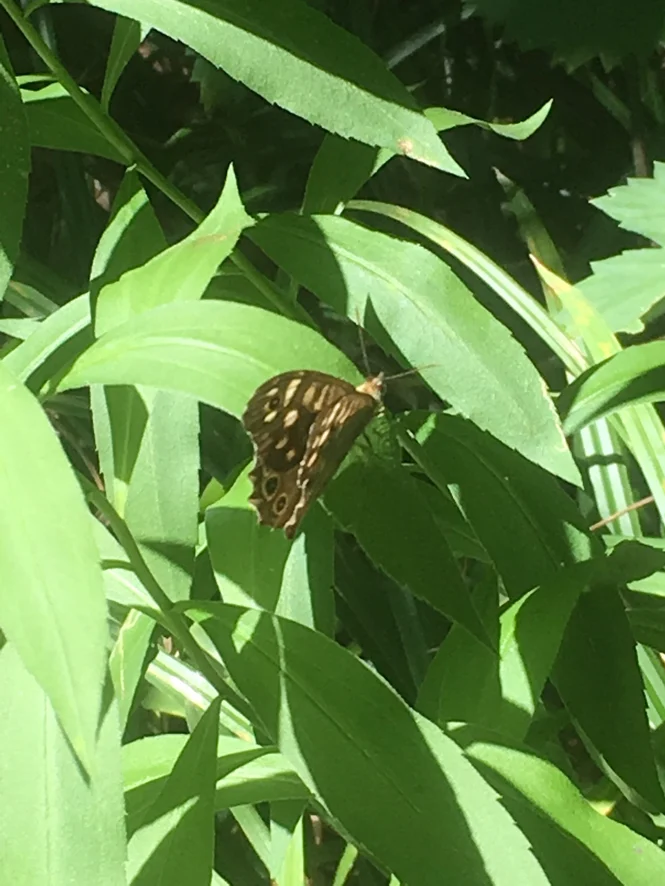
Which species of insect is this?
Pararge aegeria
